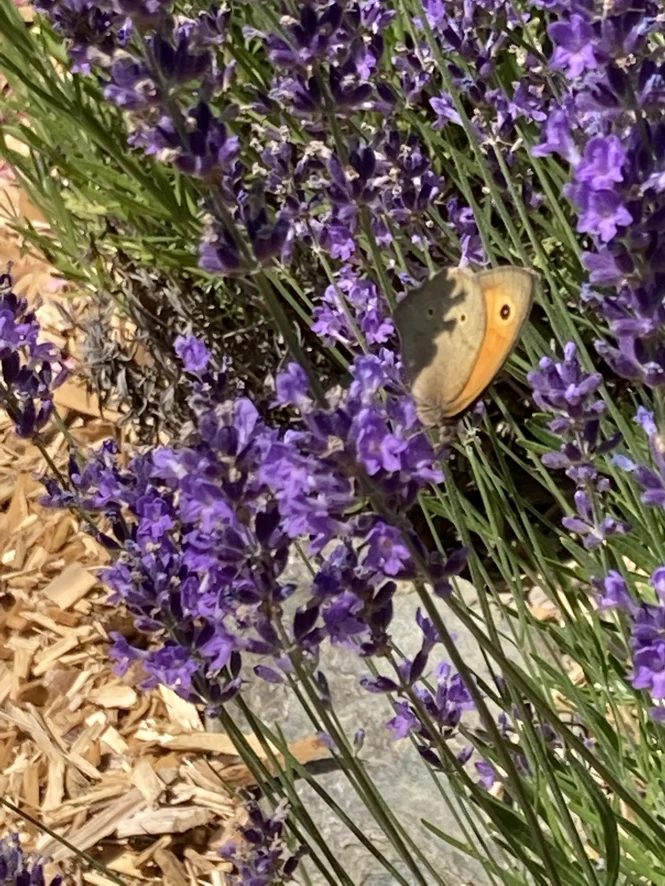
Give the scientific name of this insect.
Maniola jurtina
